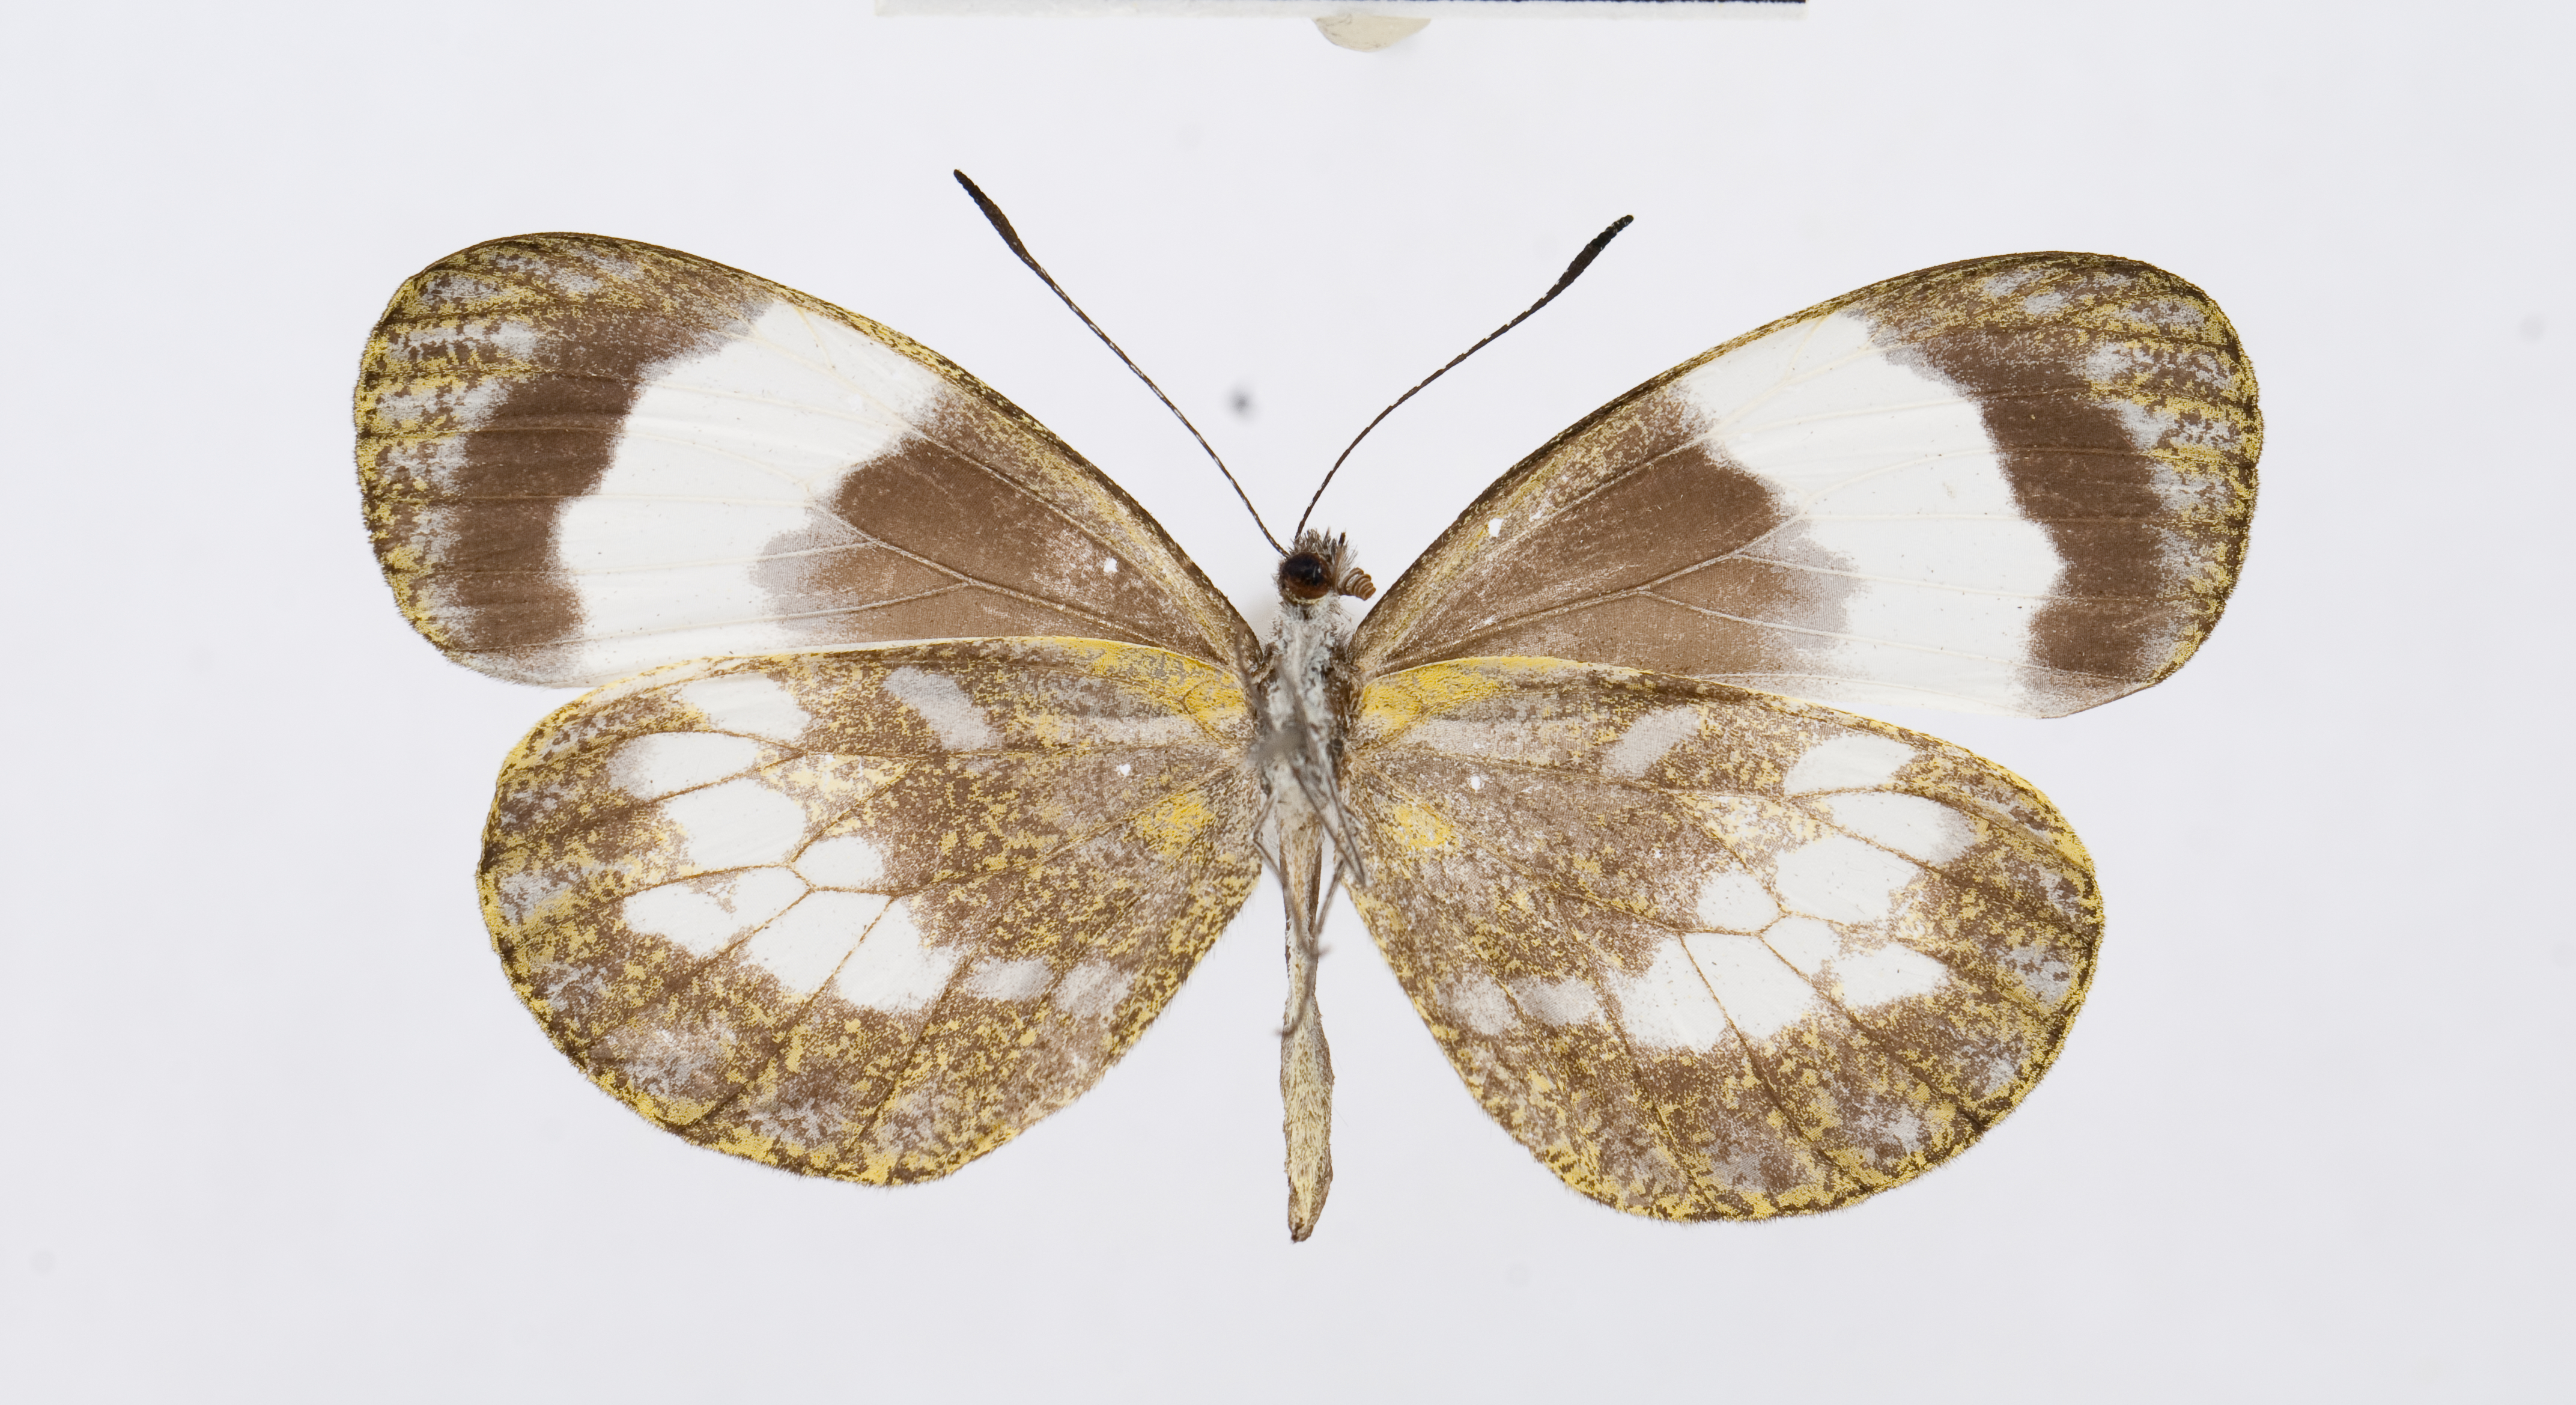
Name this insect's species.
Dismorphia lysis
